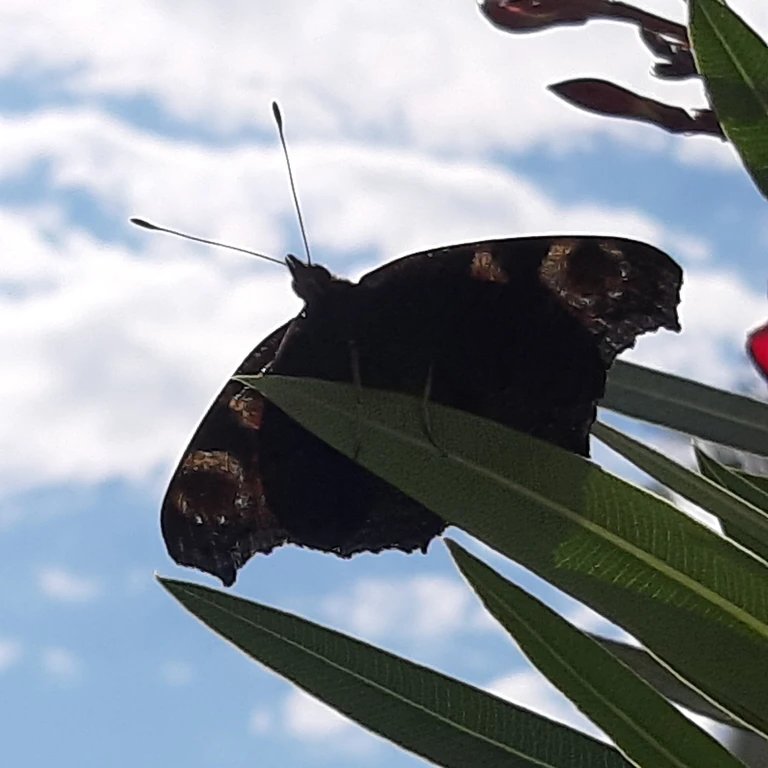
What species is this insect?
Aglais io
